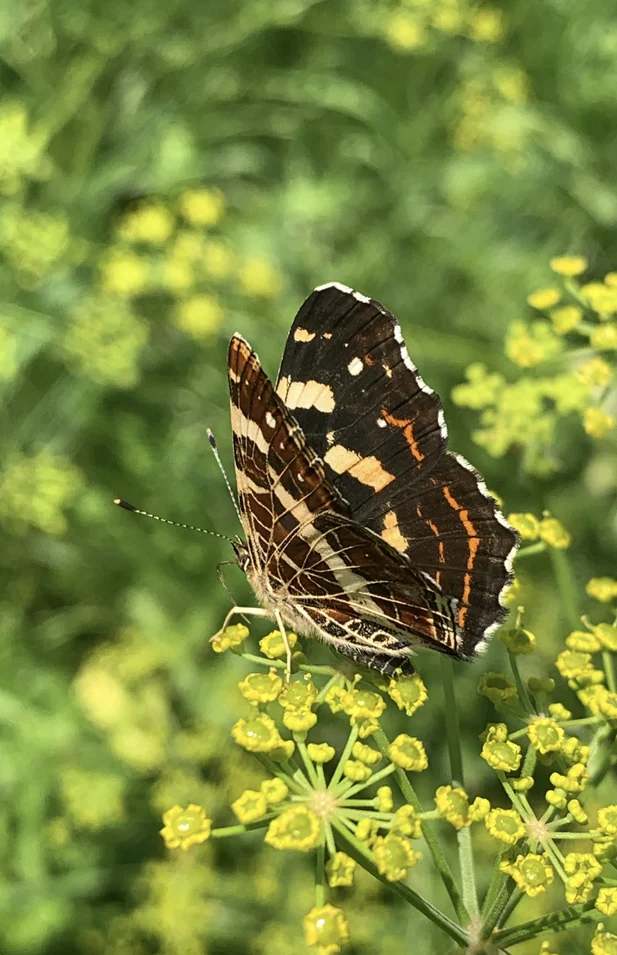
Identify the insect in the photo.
Araschnia levana
